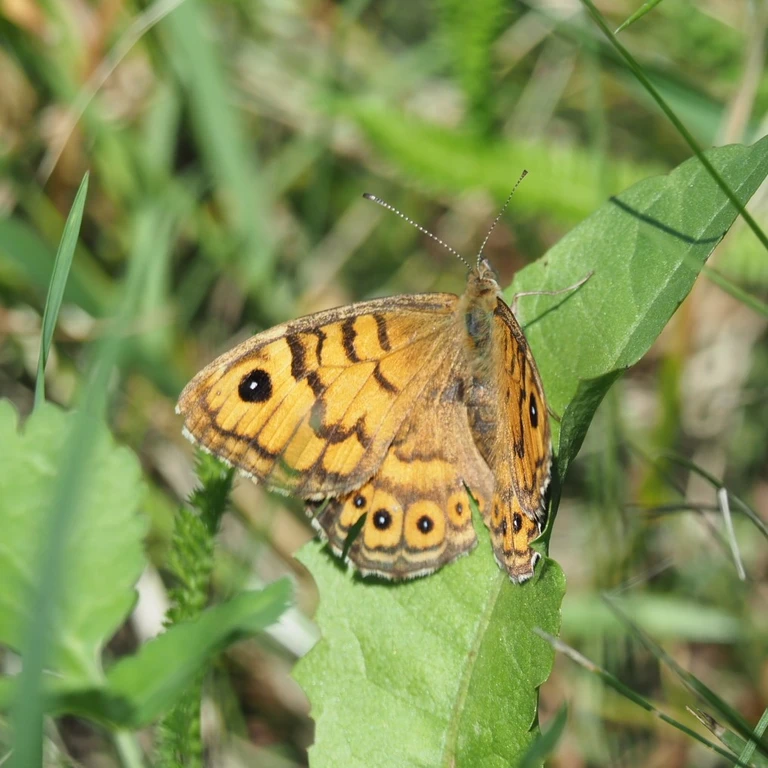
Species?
Lasiommata megera (also Pararge megera)
